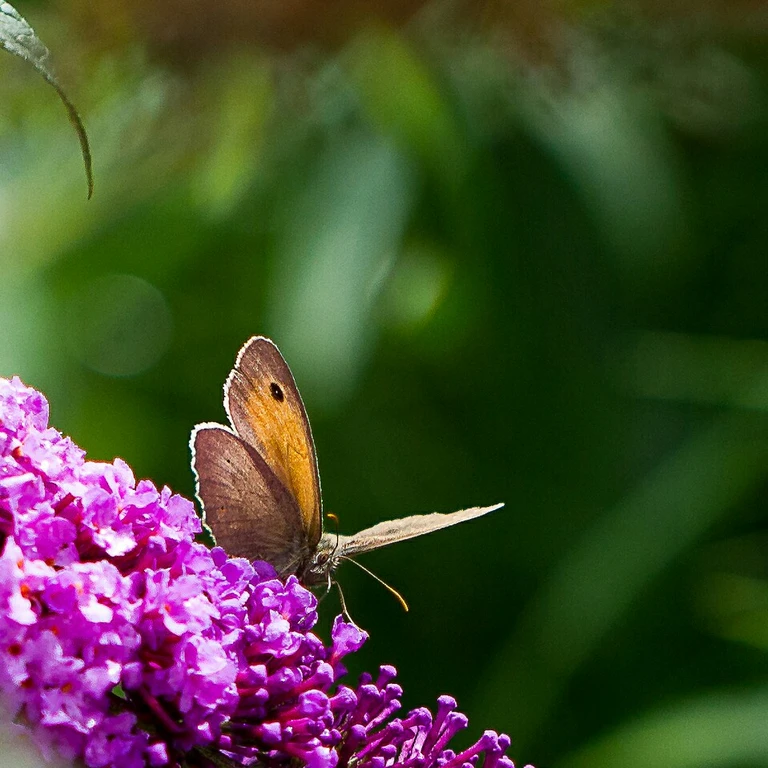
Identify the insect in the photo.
Maniola jurtina
